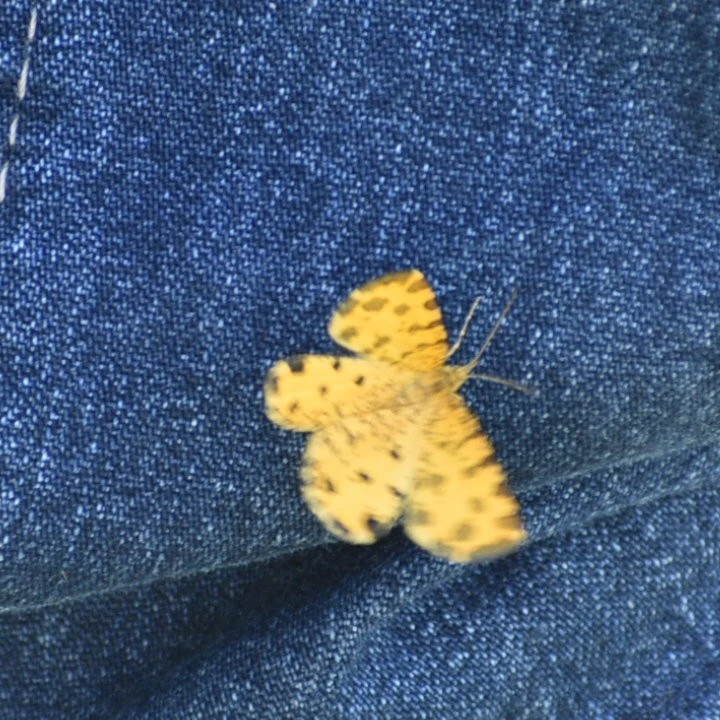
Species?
Pseudopanthera macularia
